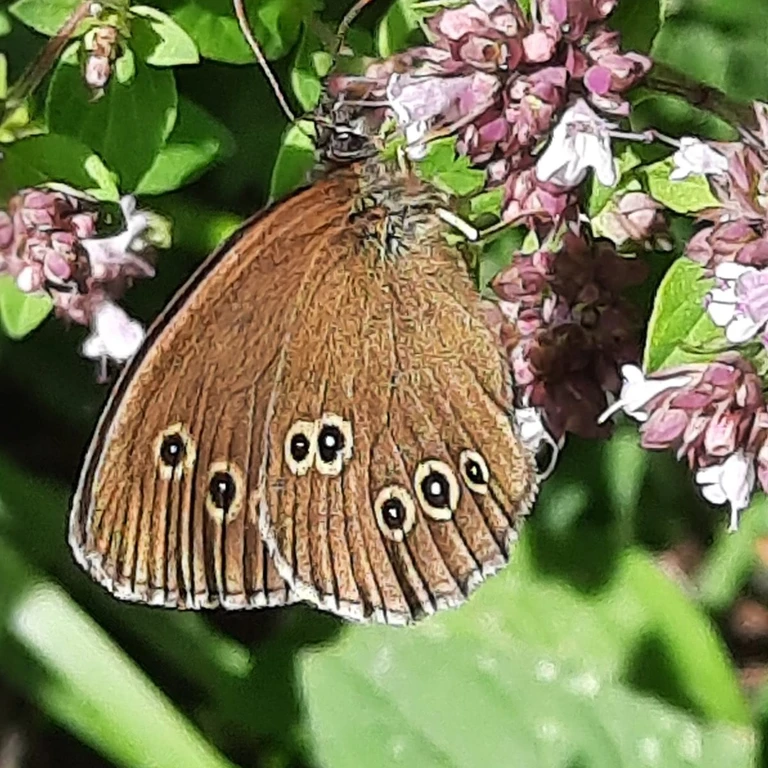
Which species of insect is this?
Aphantopus hyperantus
